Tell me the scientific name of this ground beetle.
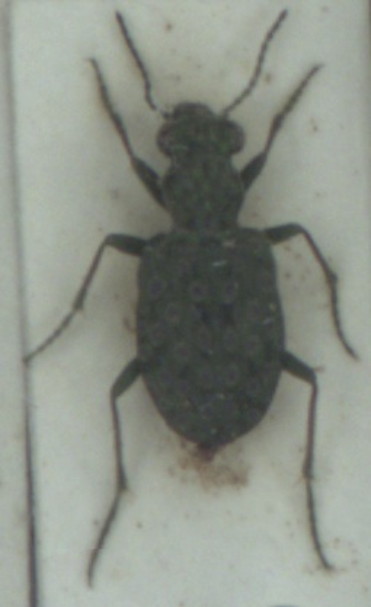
Elaphrus riparius
